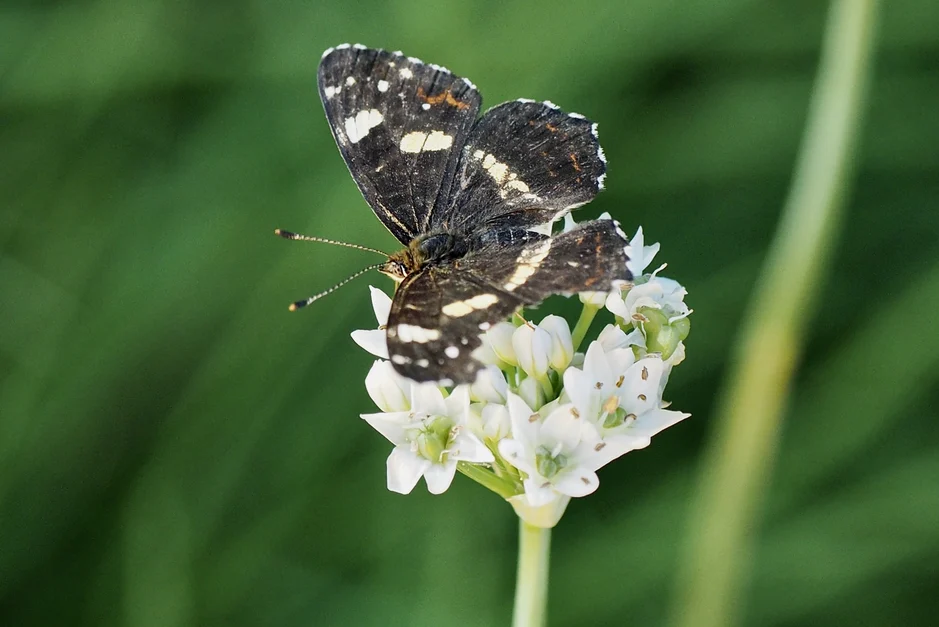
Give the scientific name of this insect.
Araschnia levana
